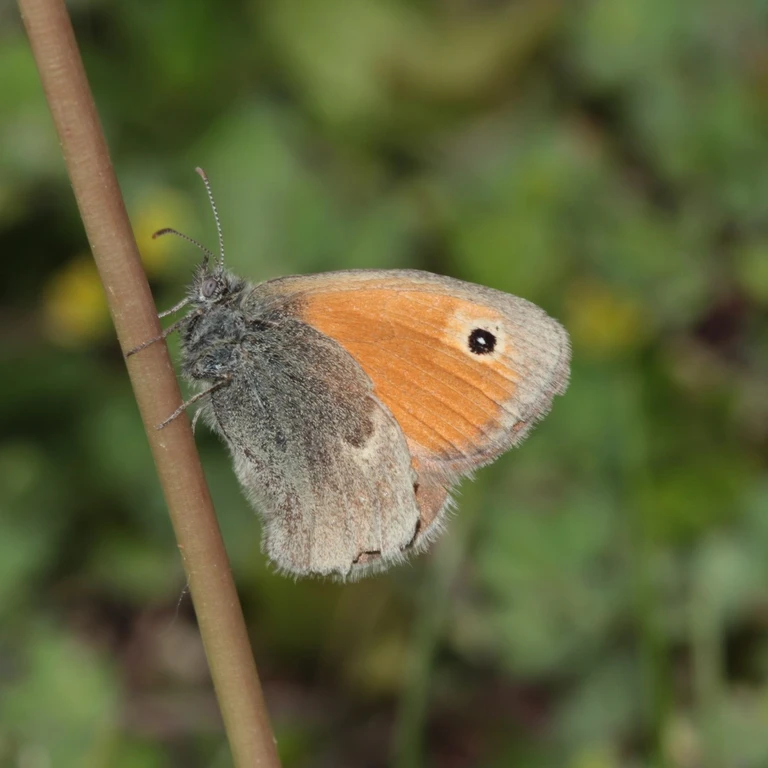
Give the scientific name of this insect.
Coenonympha pamphilus
